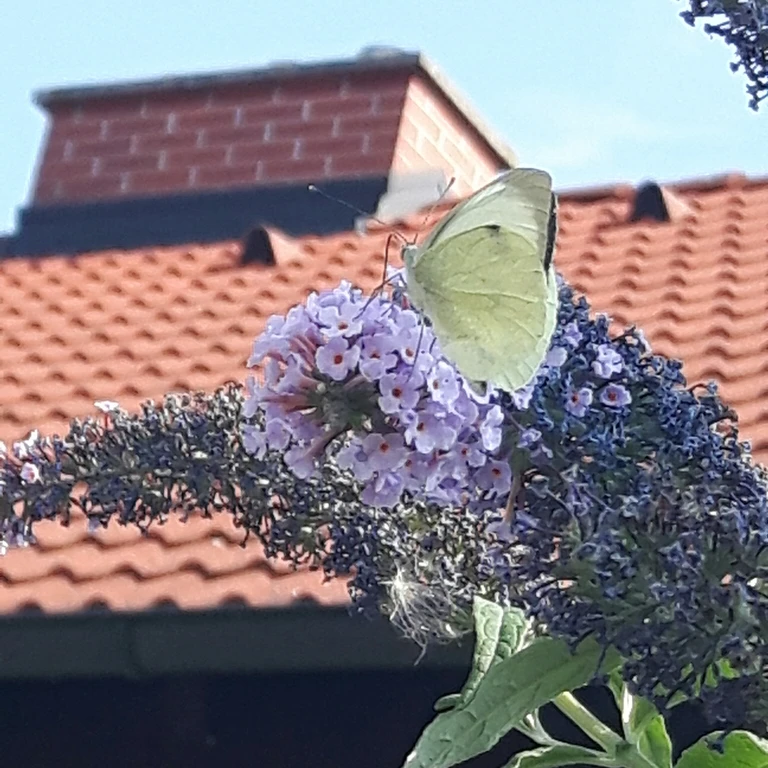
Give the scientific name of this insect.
Pieris brassicae
